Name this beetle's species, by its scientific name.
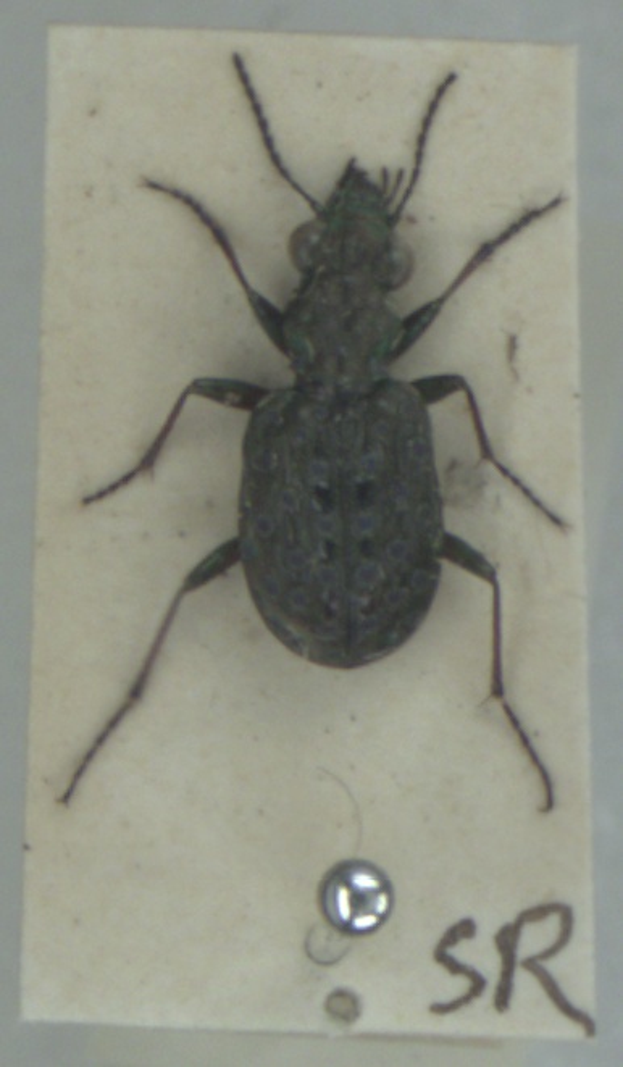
Elaphrus cupreus
